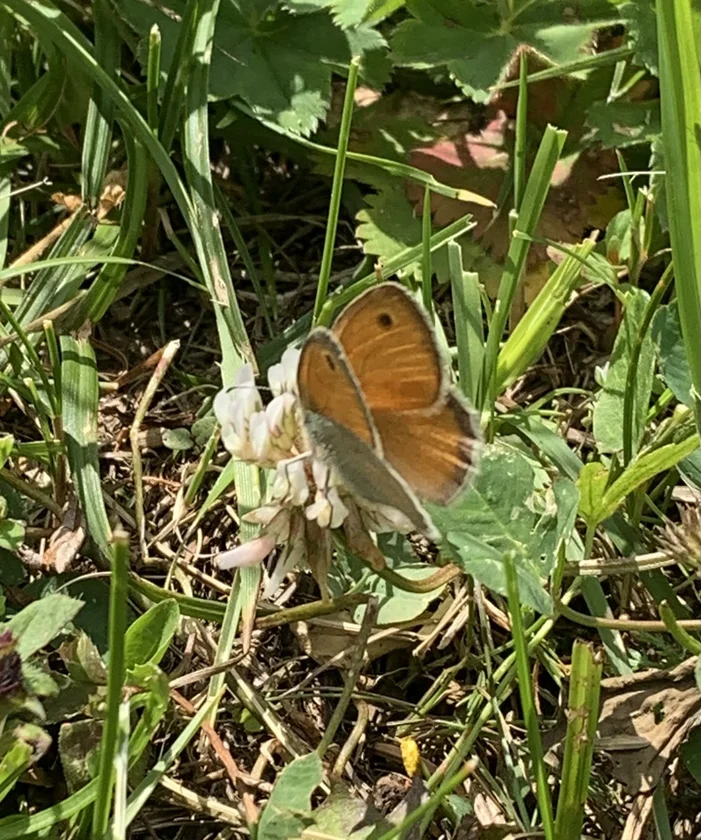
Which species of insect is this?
Coenonympha pamphilus
